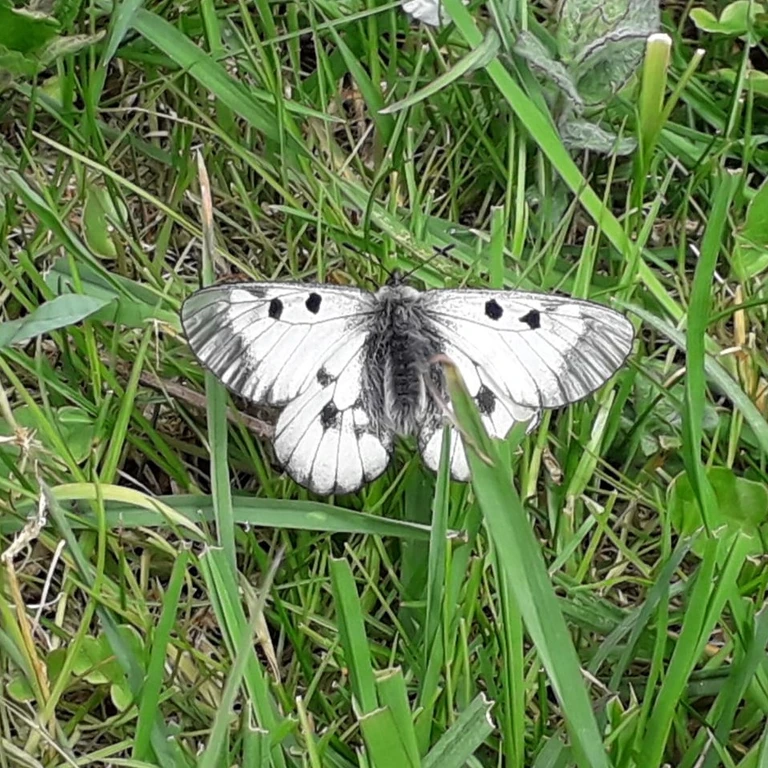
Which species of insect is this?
Parnassius mnemosyne
